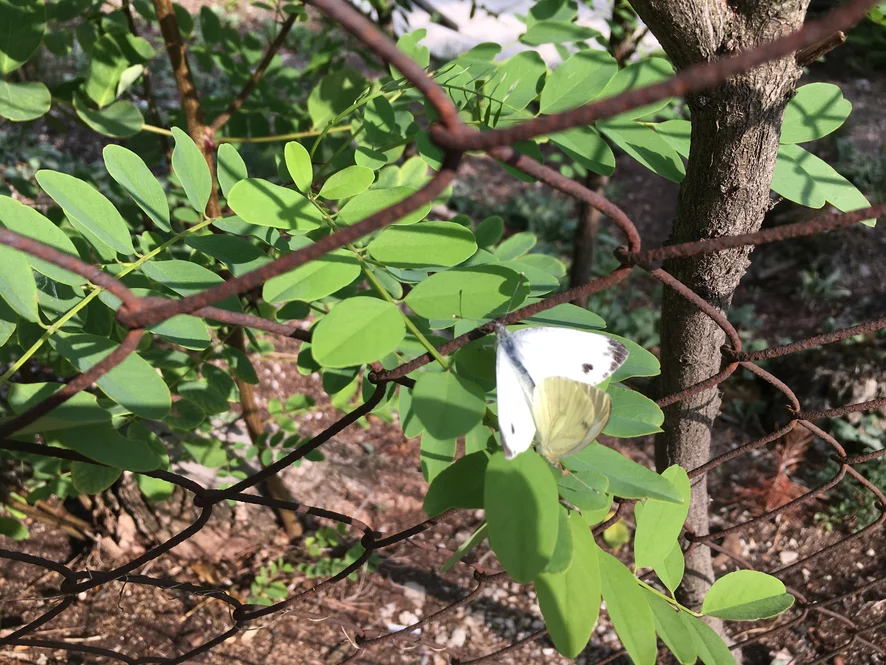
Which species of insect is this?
Pieris napi
